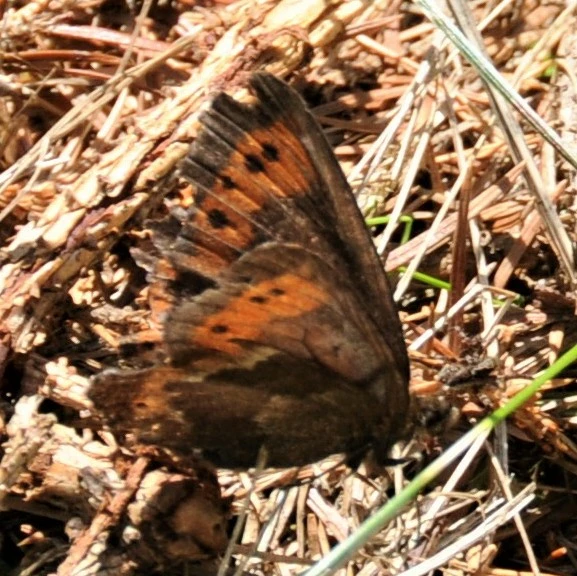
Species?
Erebia euryale
